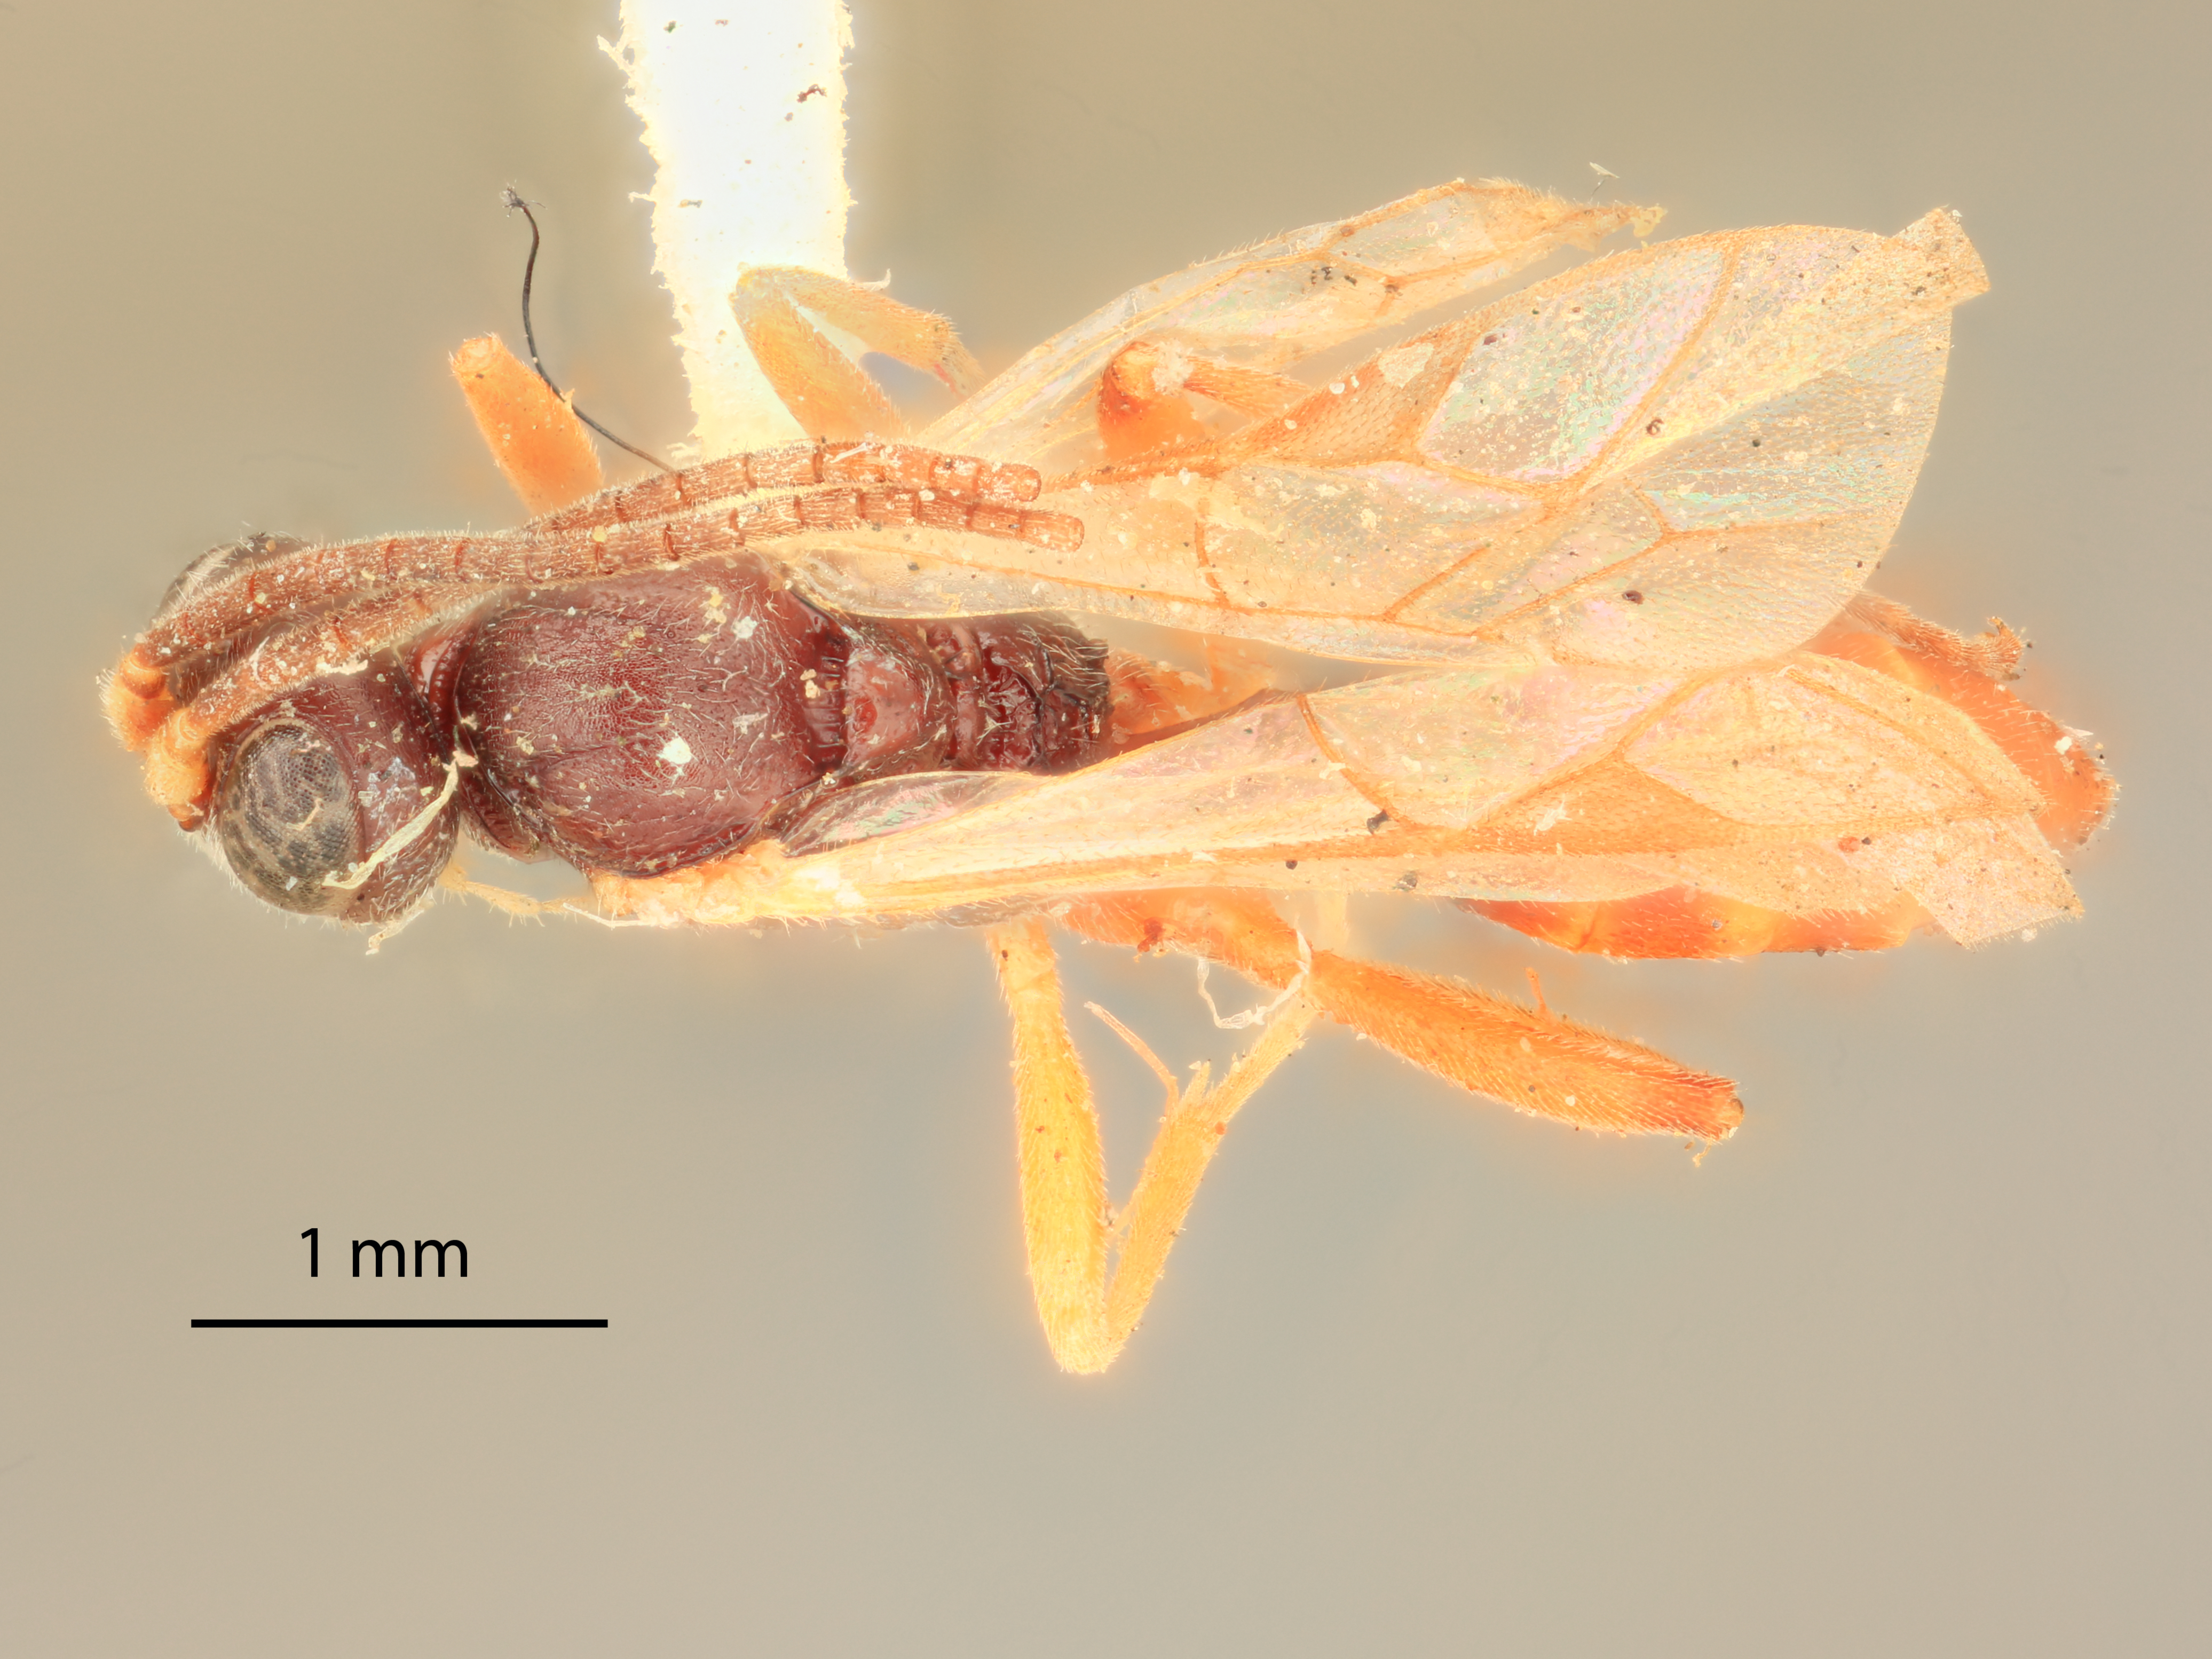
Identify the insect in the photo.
Hemiteles lonicerae
